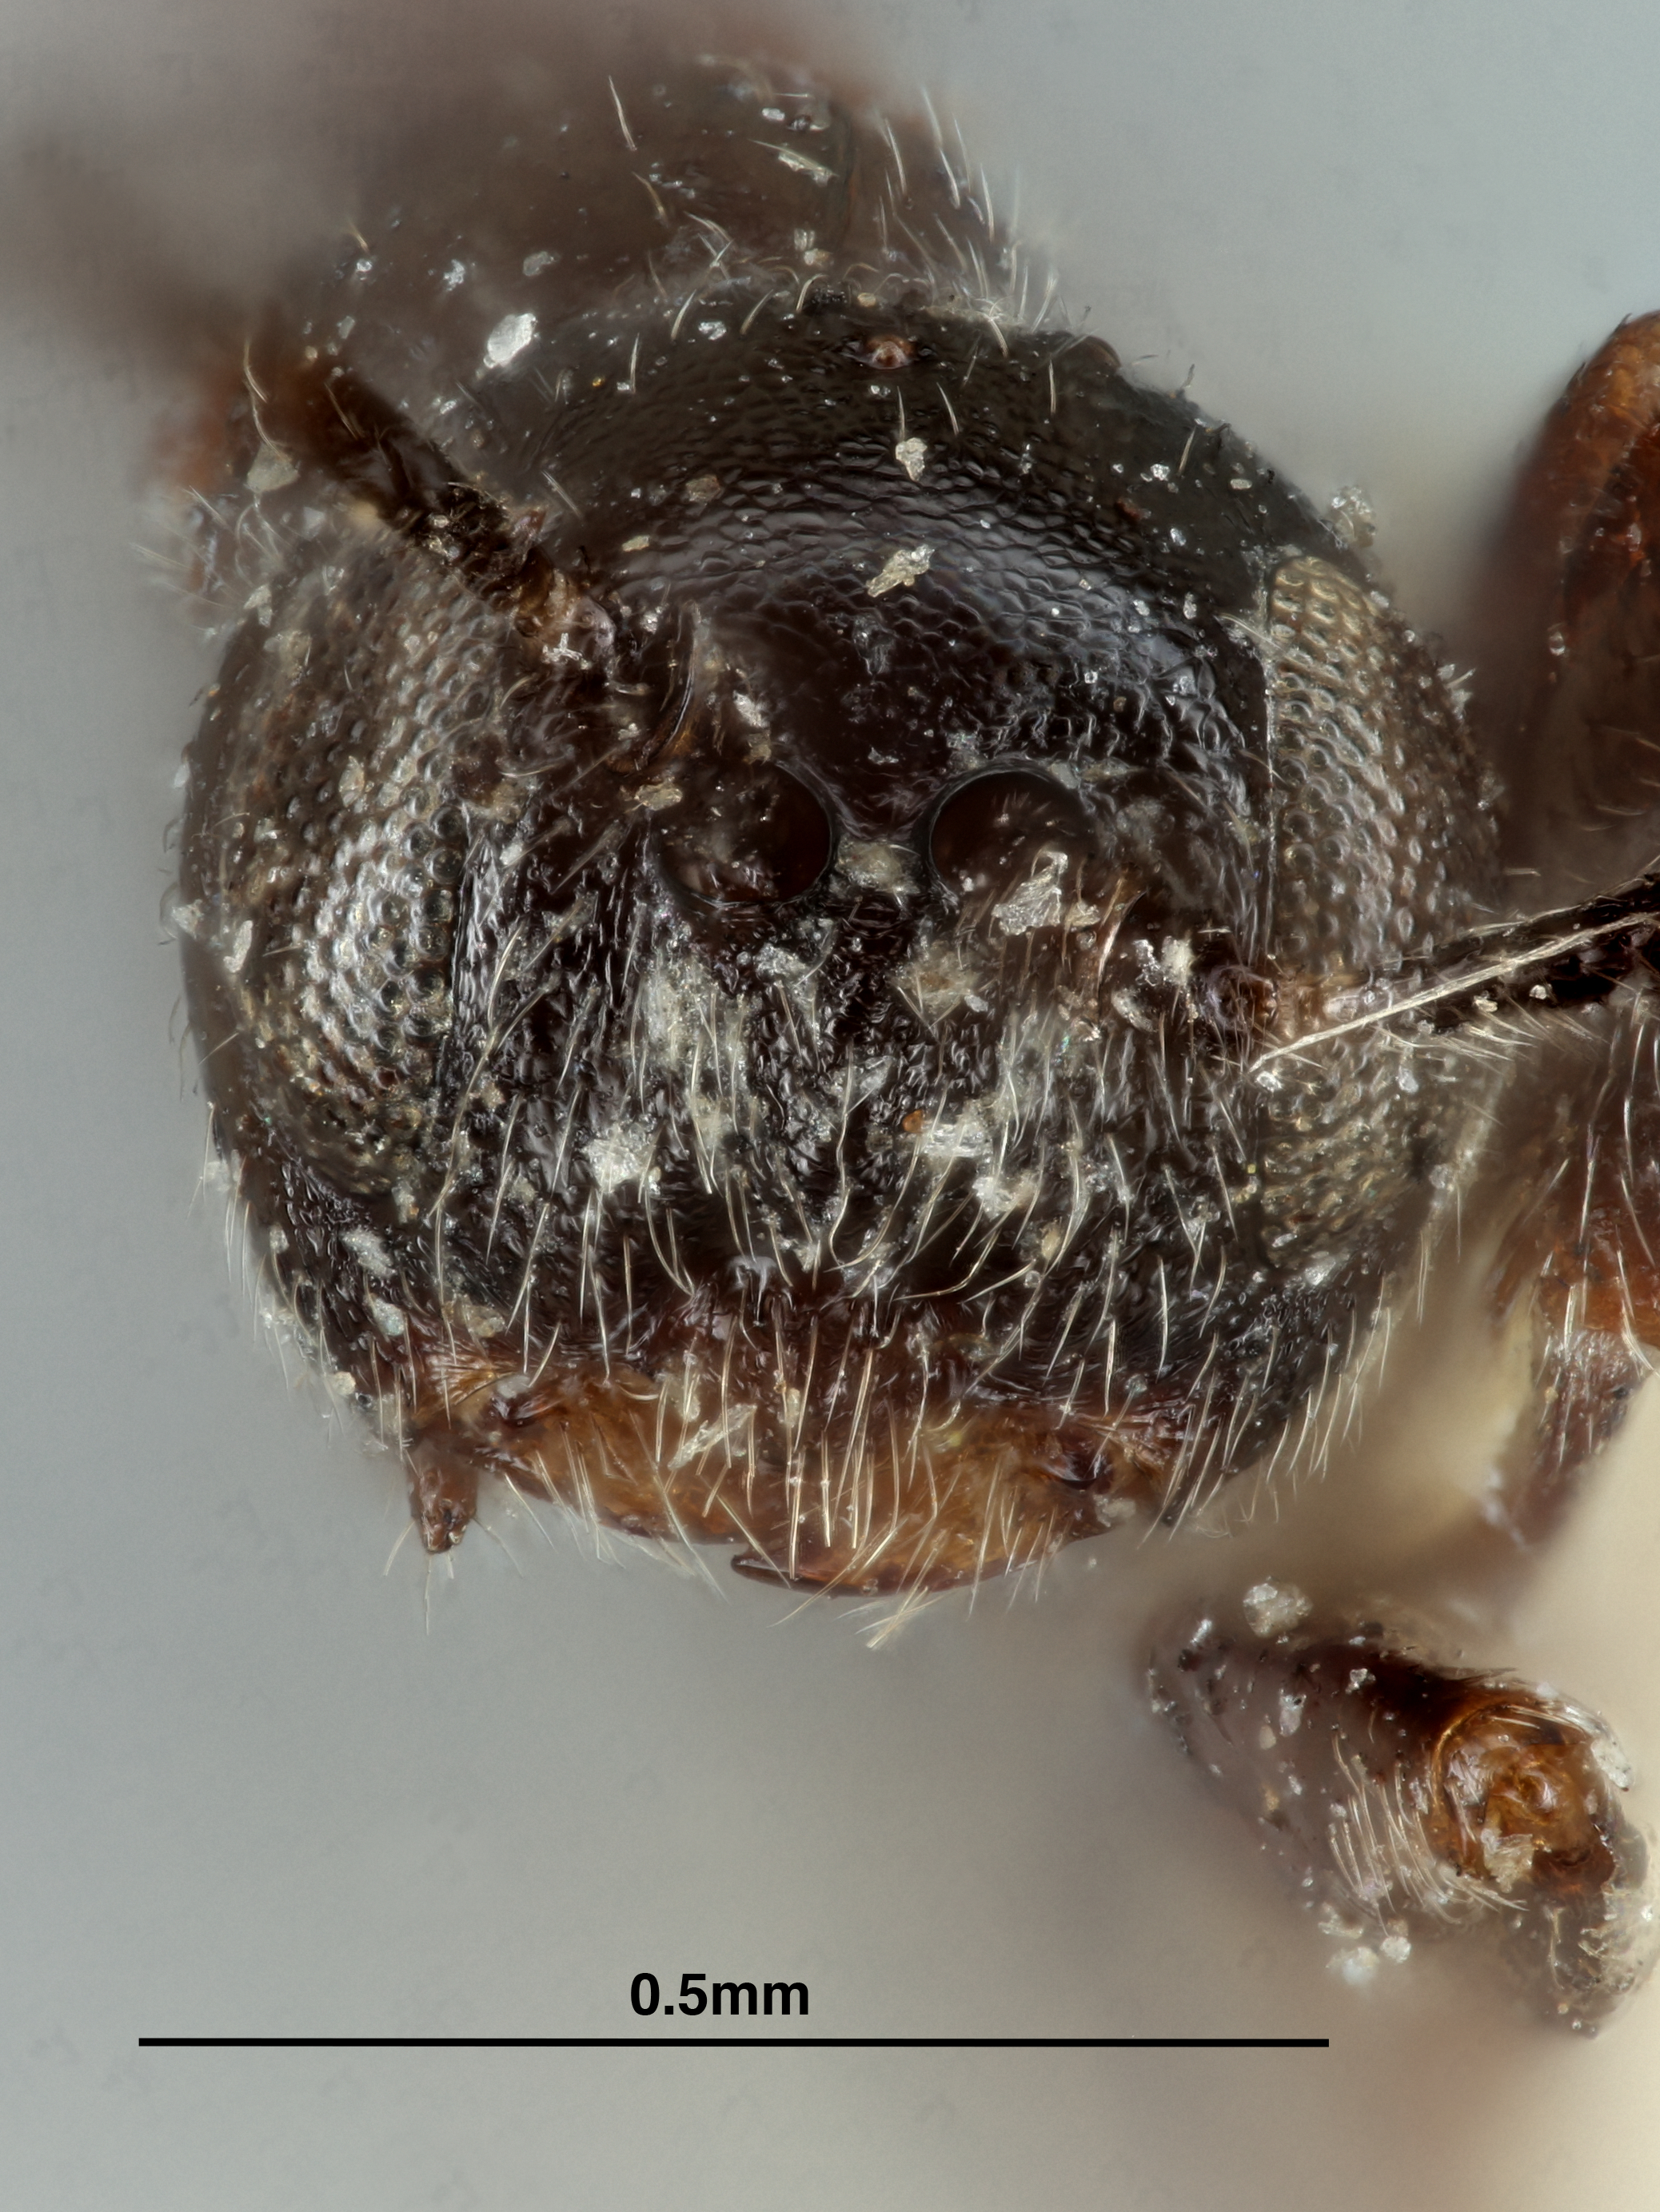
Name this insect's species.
Phylloteras prinum
